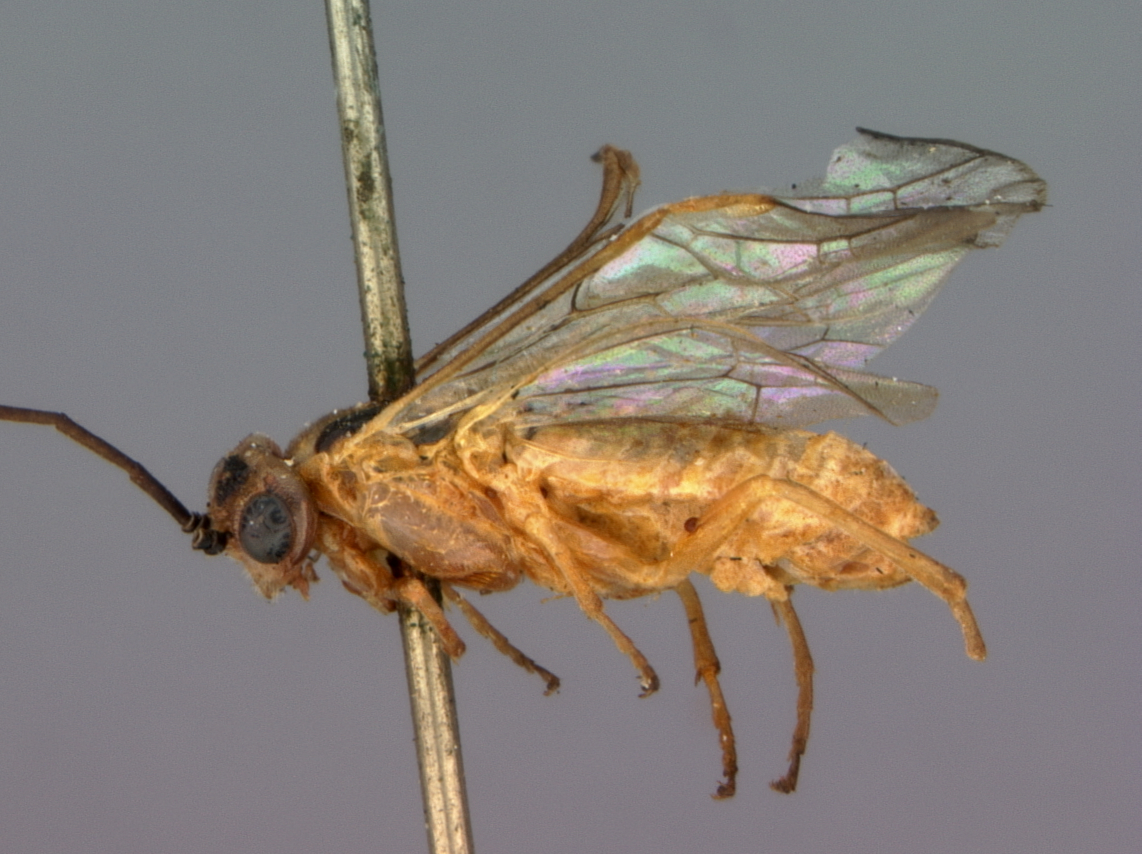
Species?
Pteronus koebelei
